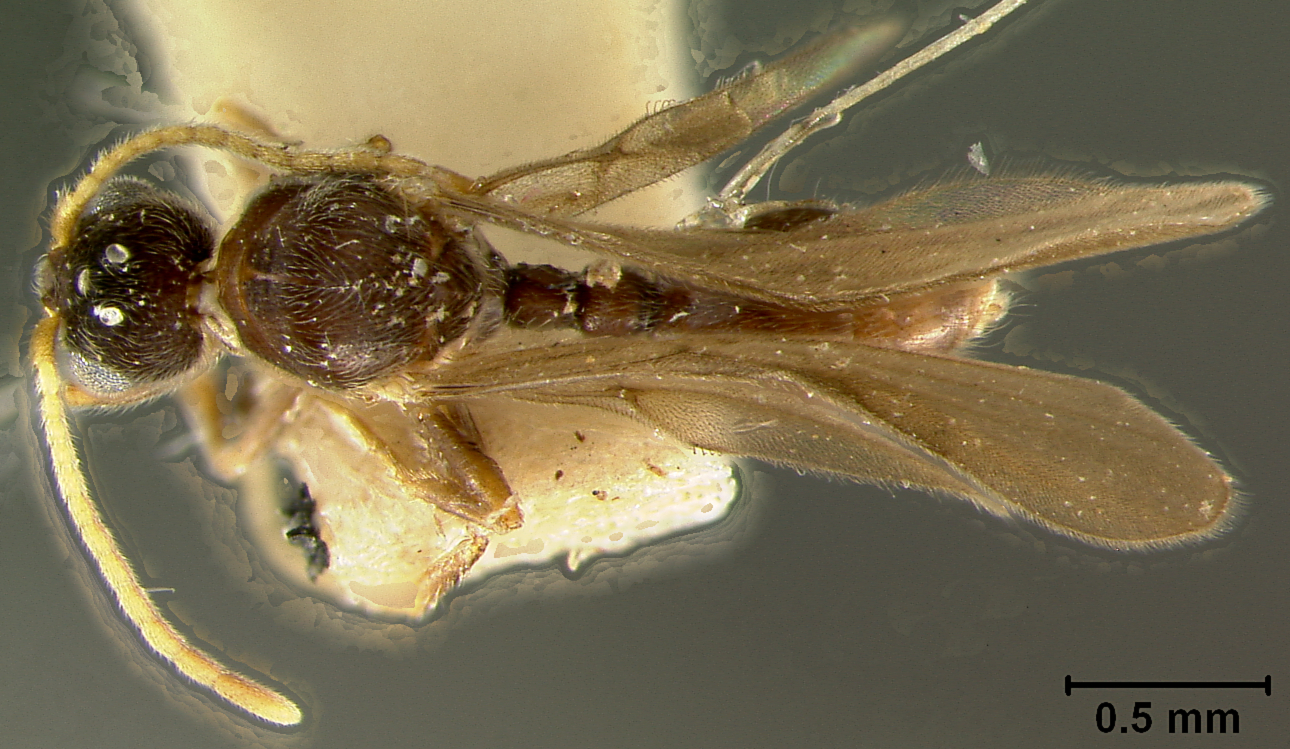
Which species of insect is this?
Vollenhovia dentata
